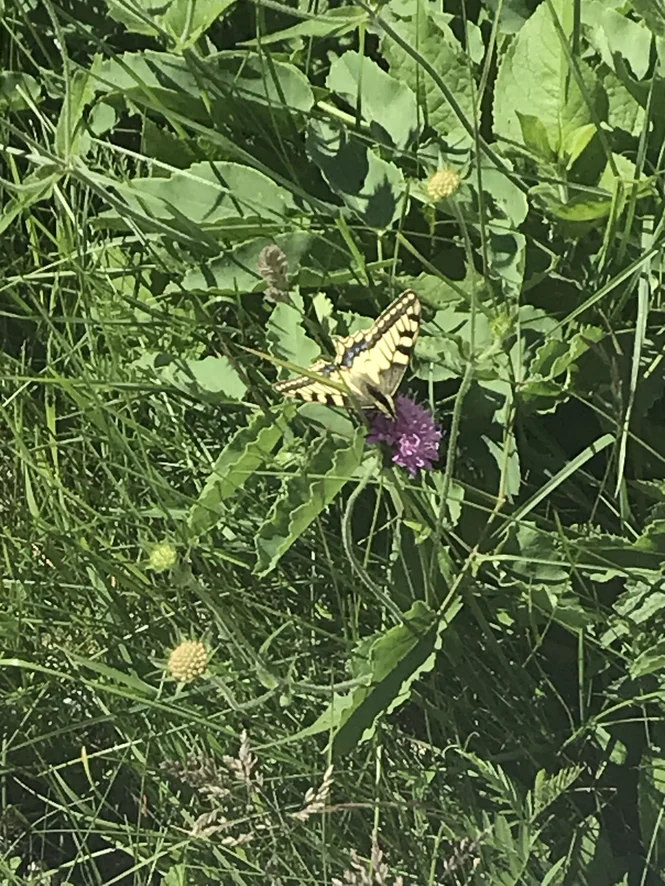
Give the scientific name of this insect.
Papilio machaon
